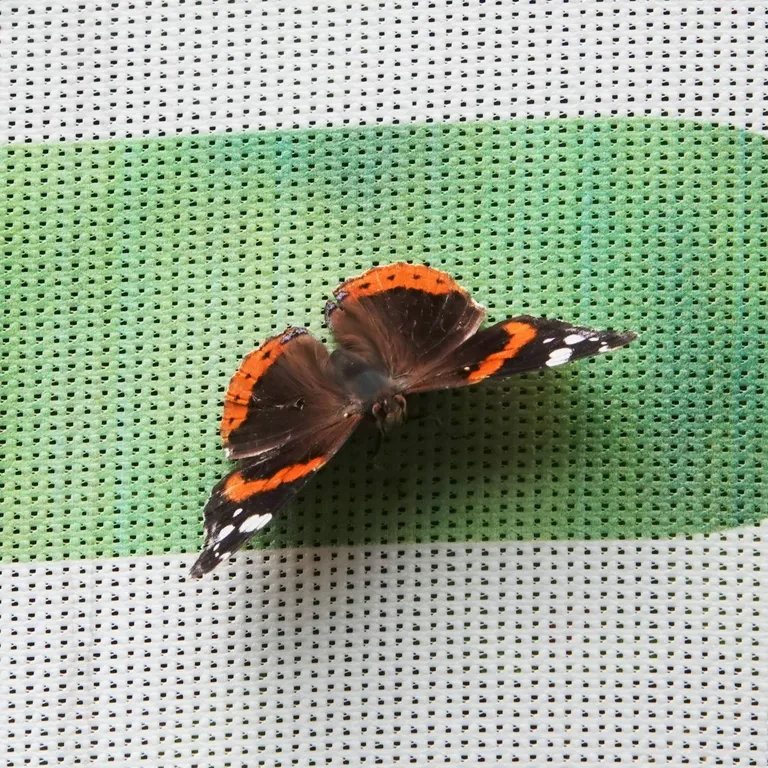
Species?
Vanessa atalanta
